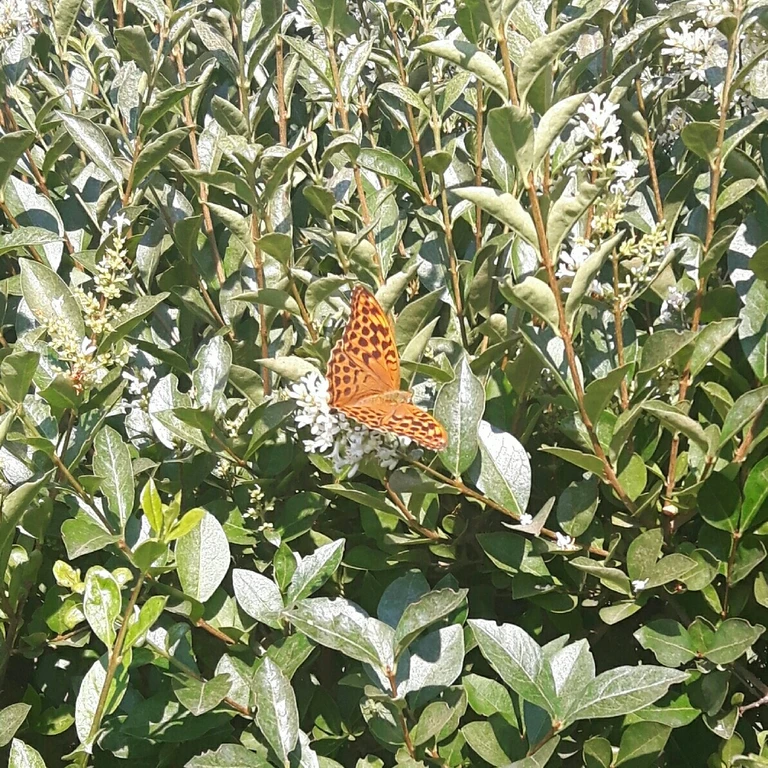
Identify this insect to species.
Argynnis paphia
